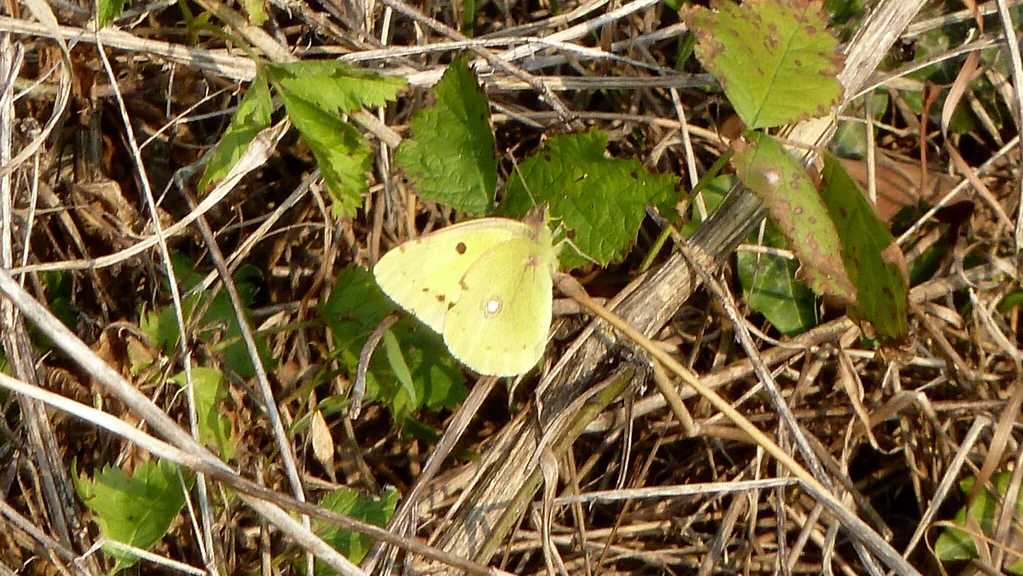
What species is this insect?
Colias croceus
